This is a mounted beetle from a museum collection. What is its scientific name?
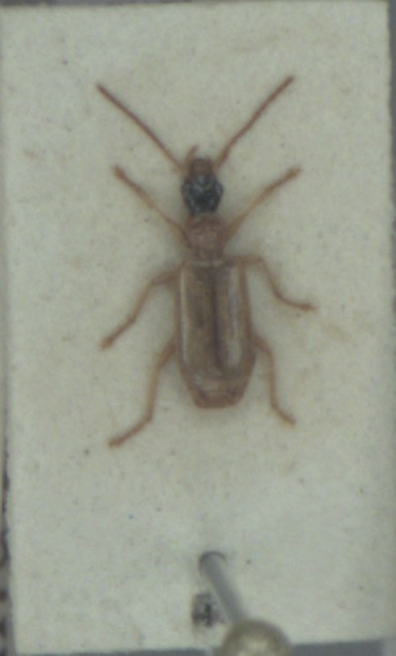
Demetrias atricapillus
